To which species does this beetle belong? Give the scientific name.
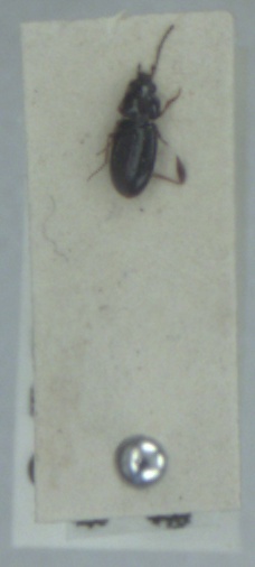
Bembidion obtusum
